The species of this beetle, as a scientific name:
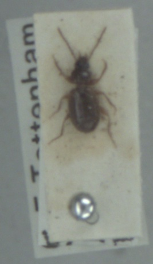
Trechus quadristriatus
